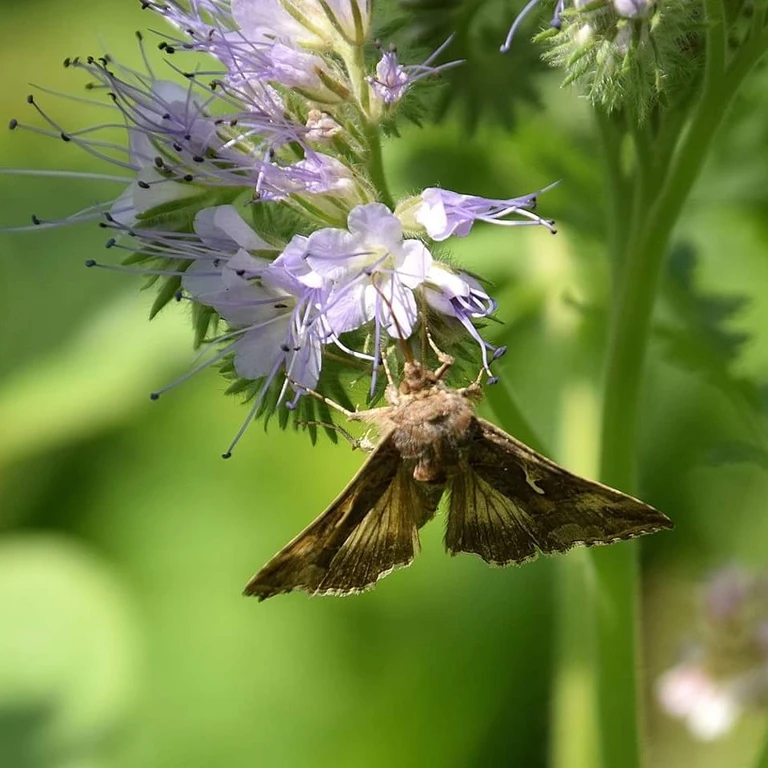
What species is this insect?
Autographa gamma
